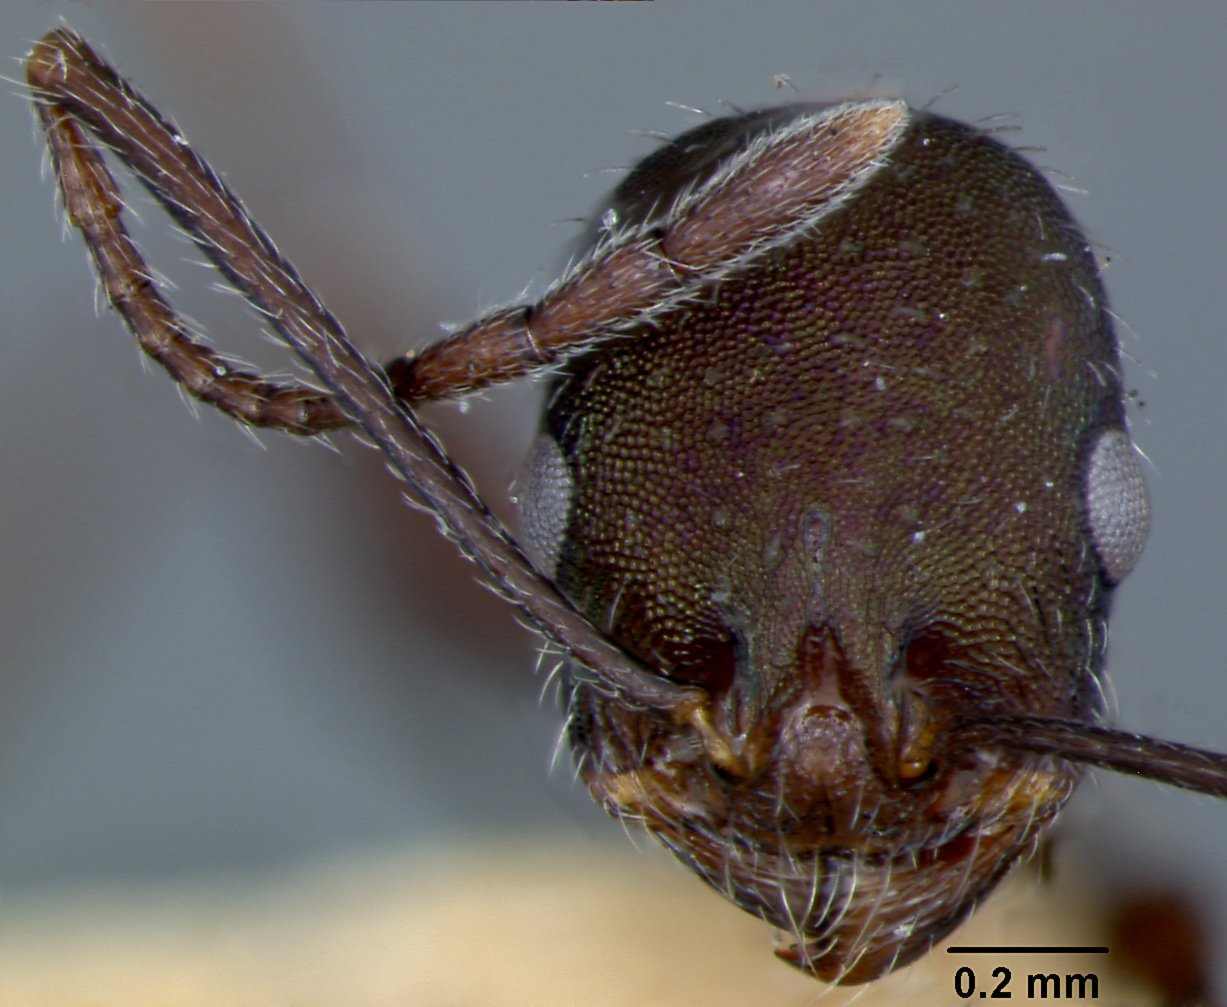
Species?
Croesomyrmex iris
